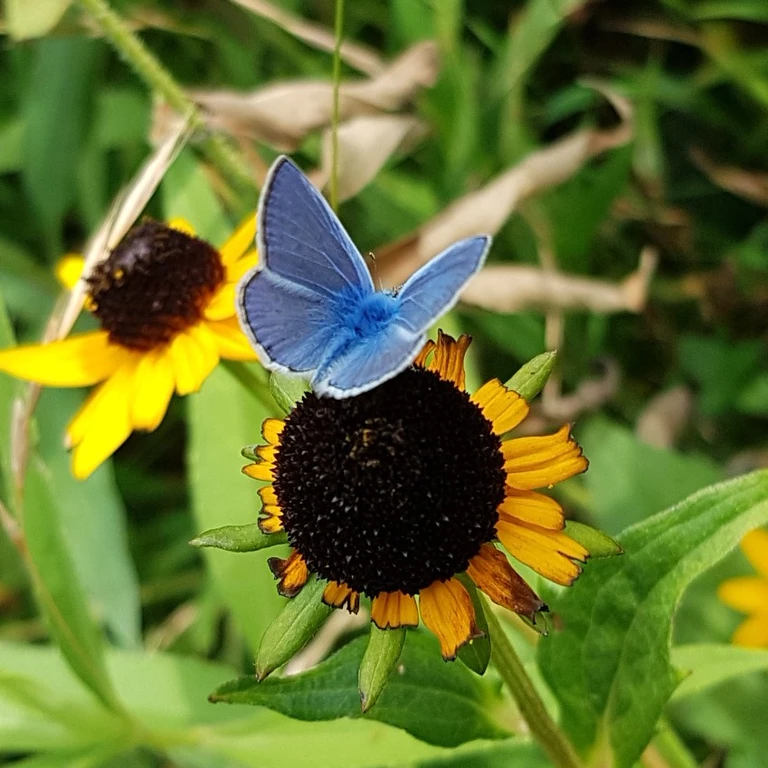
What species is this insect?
Polyommatus icarus
